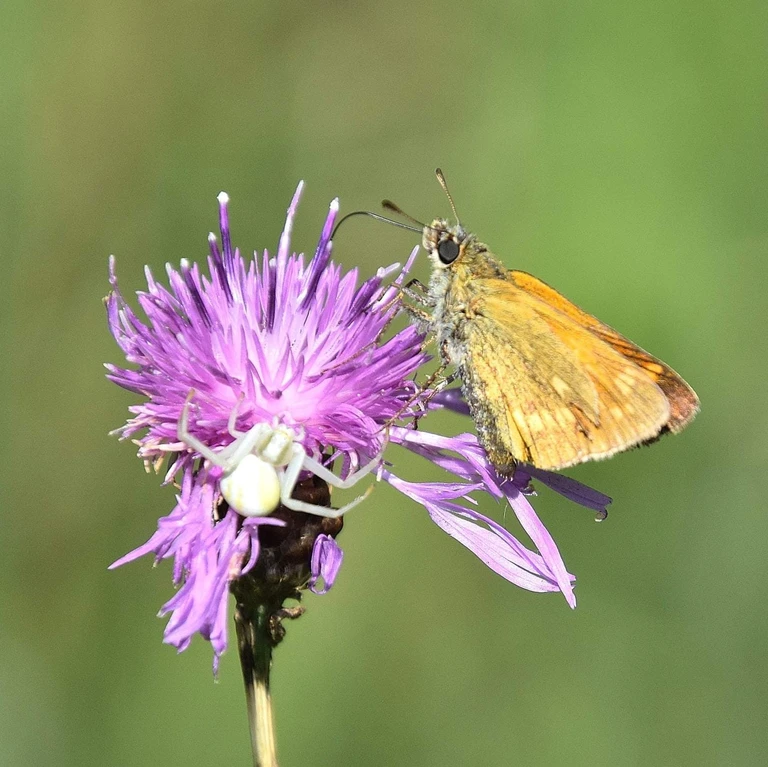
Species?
Ochlodes sylvanus (also Ochlodes venata)
